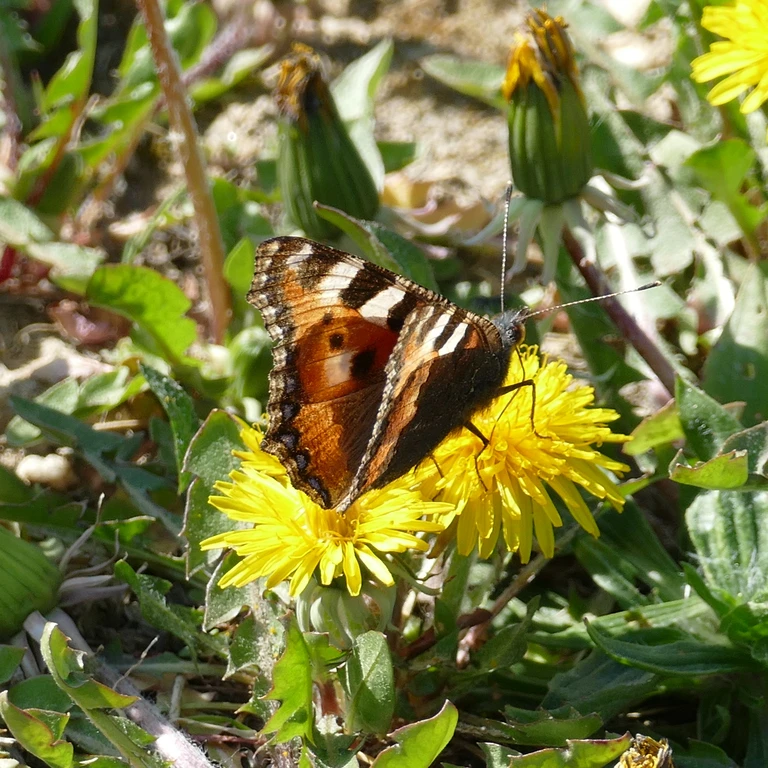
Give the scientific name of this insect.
Aglais urticae
